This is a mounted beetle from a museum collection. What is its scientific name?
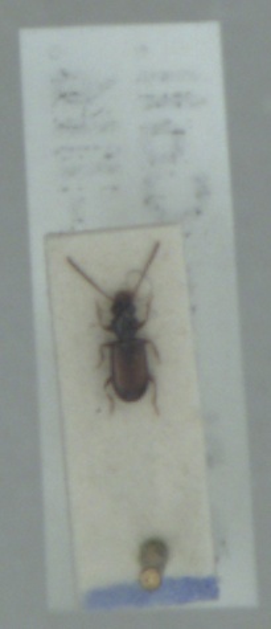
Perileptus areolatus
